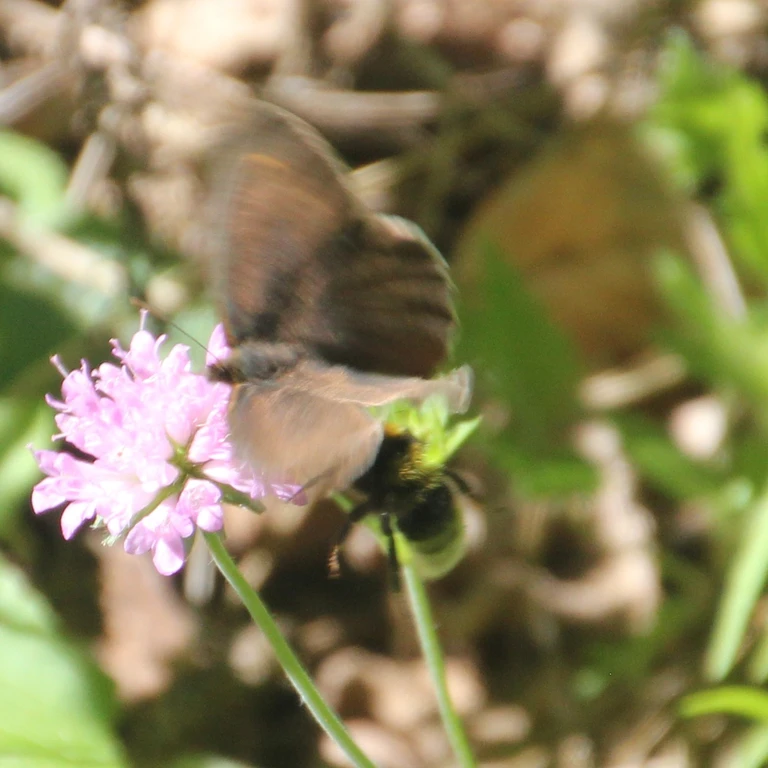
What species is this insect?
Maniola jurtina
